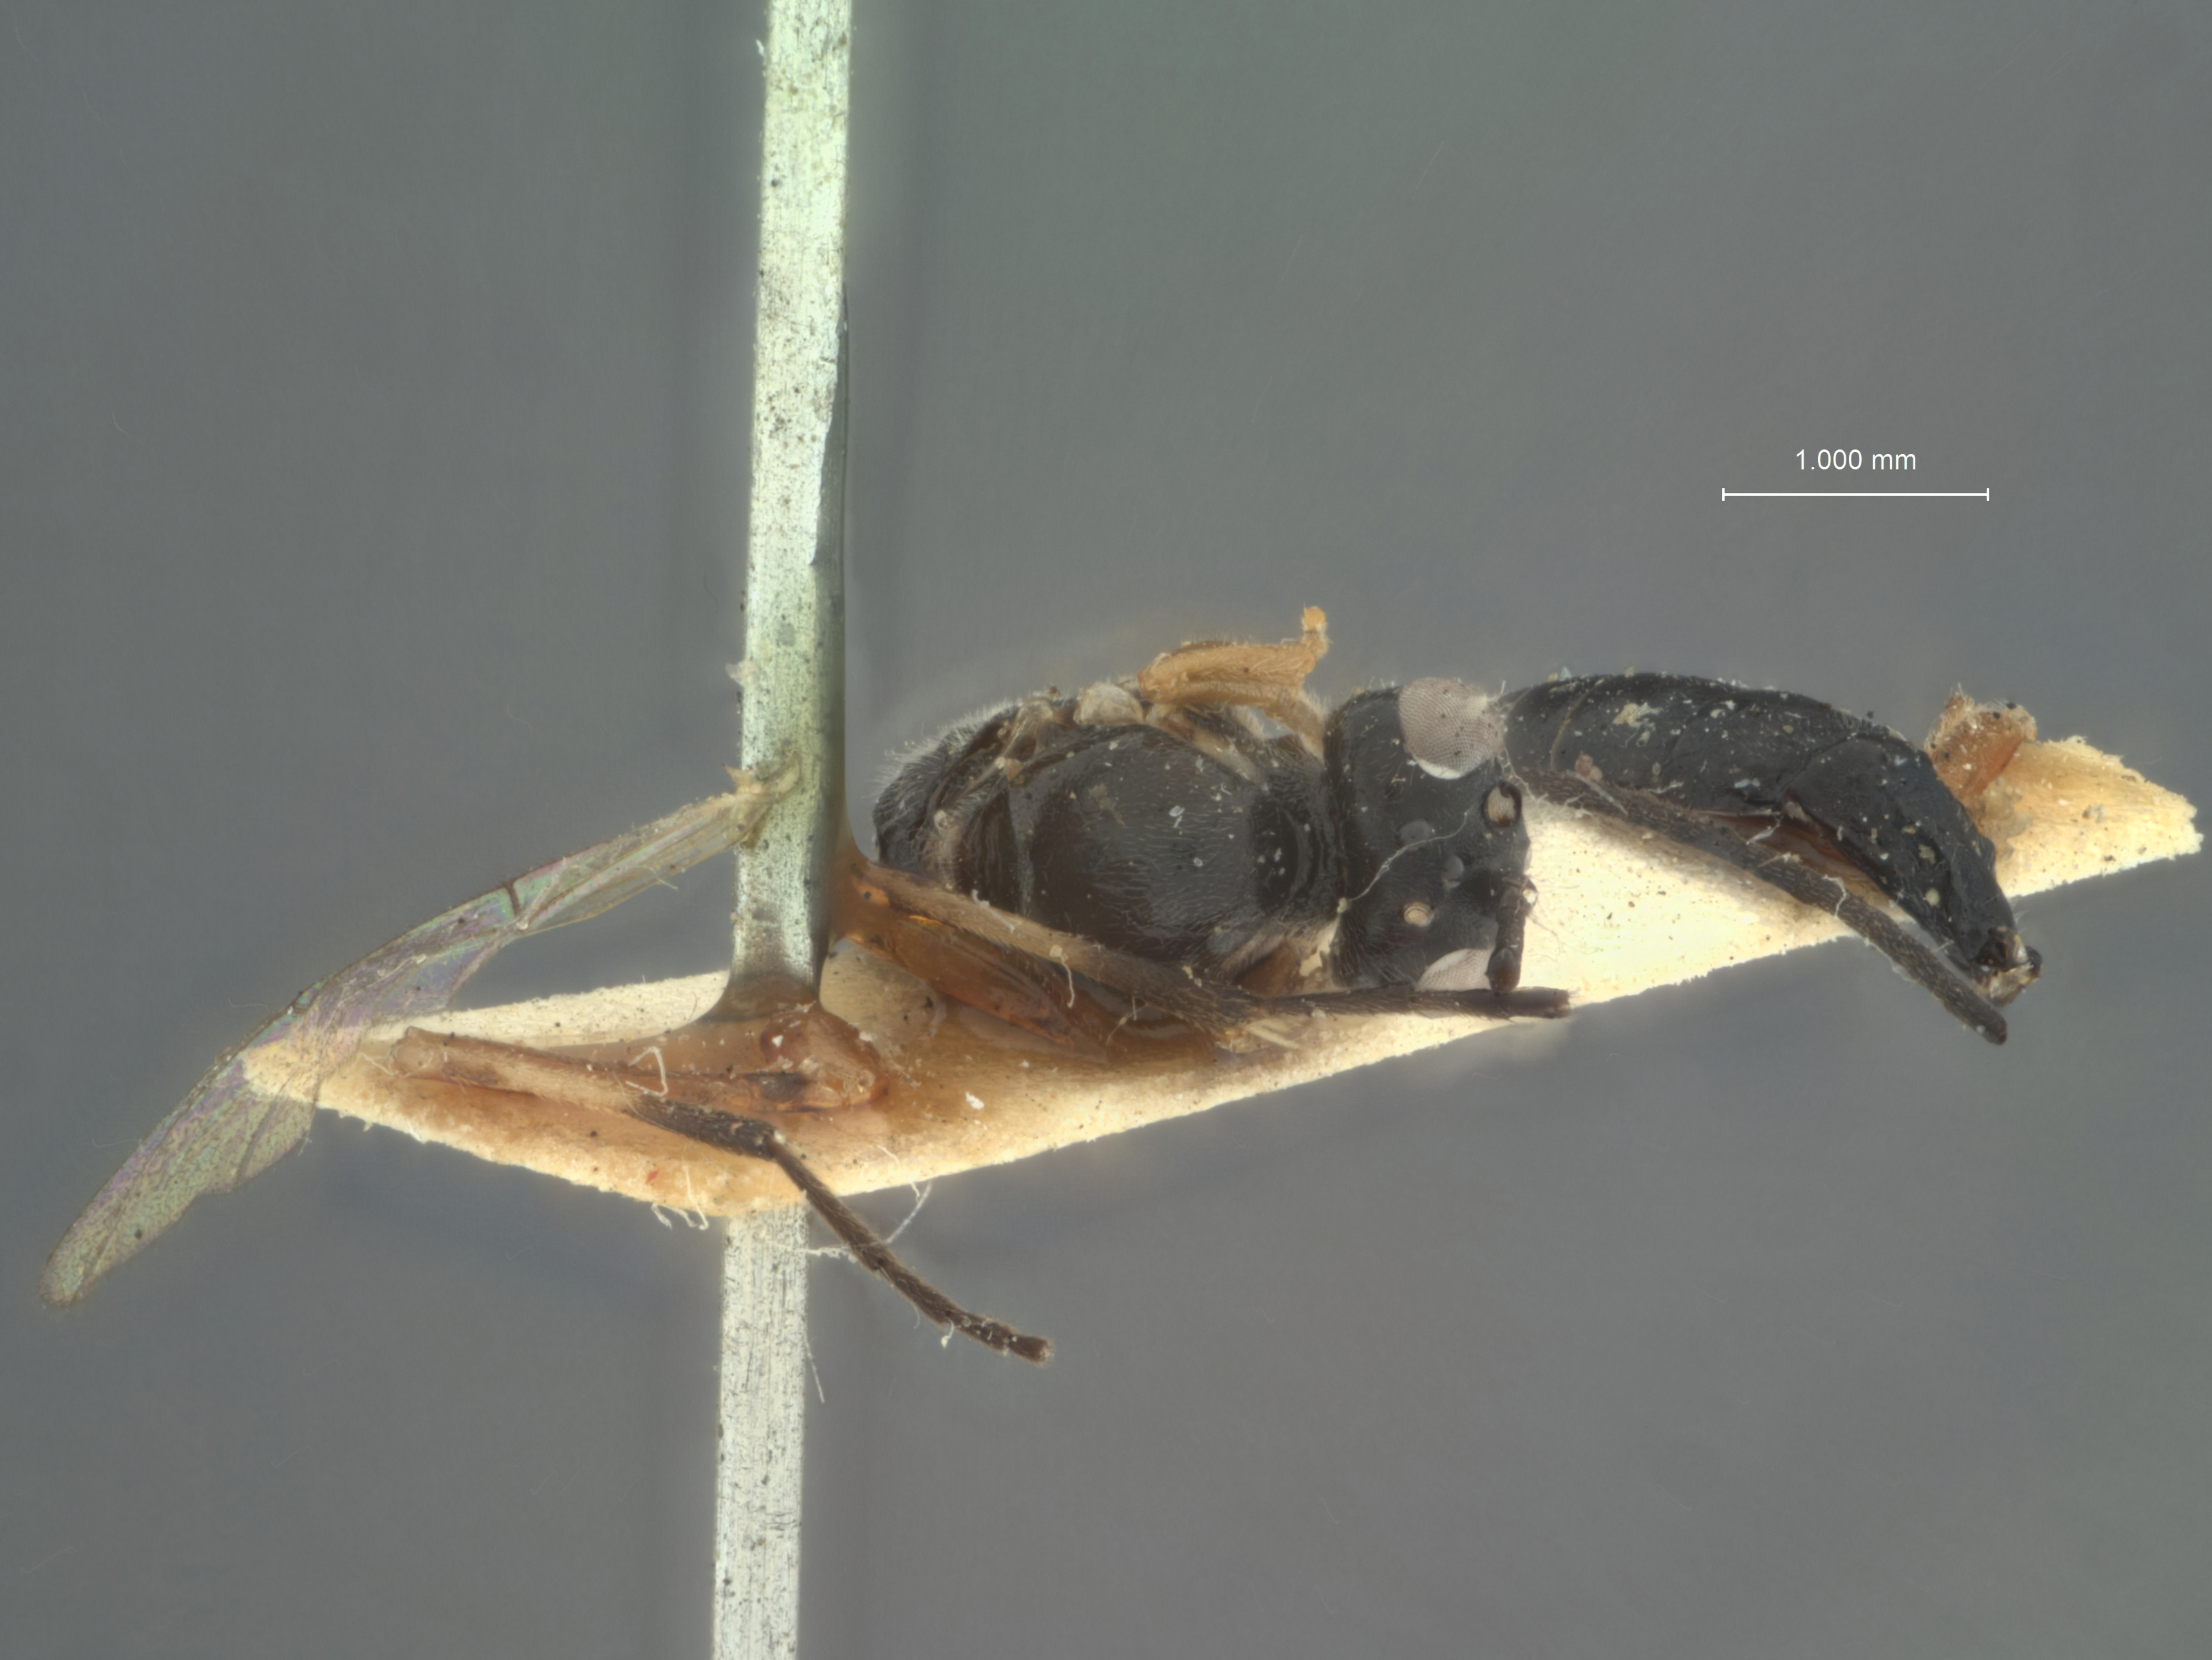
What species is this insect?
Sychnoportus rufopectus
